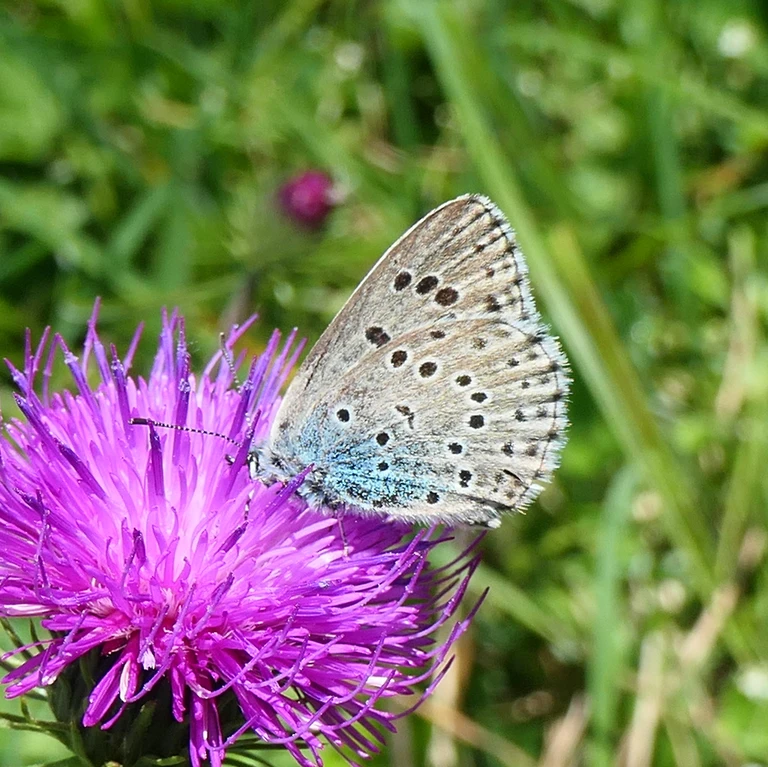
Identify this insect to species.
Phengaris arion (also Maculinea arion)
